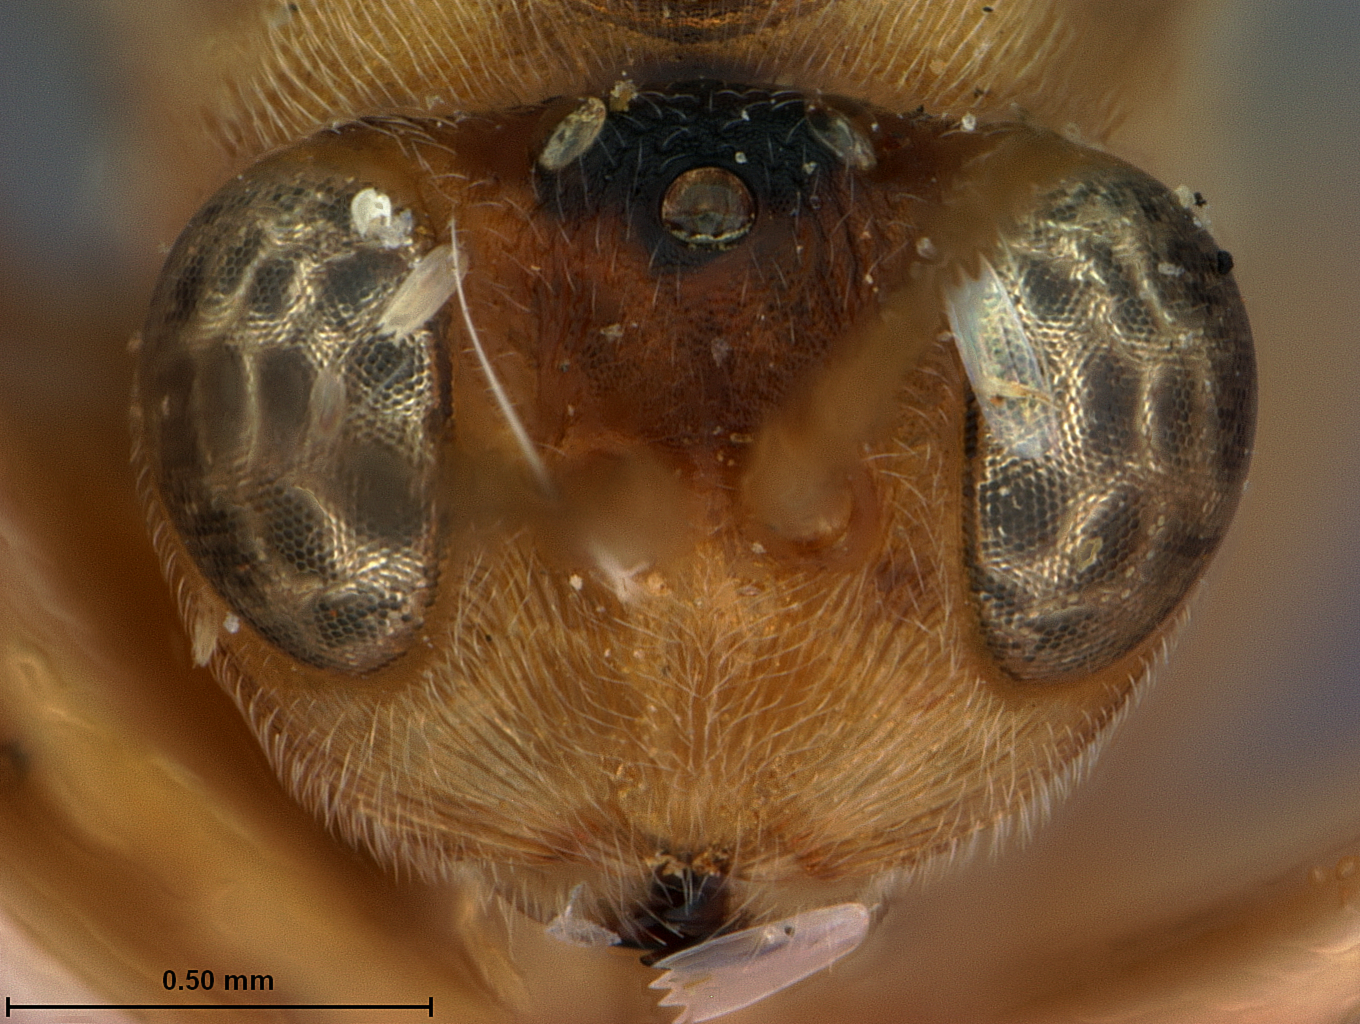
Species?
Synergus duricoria
